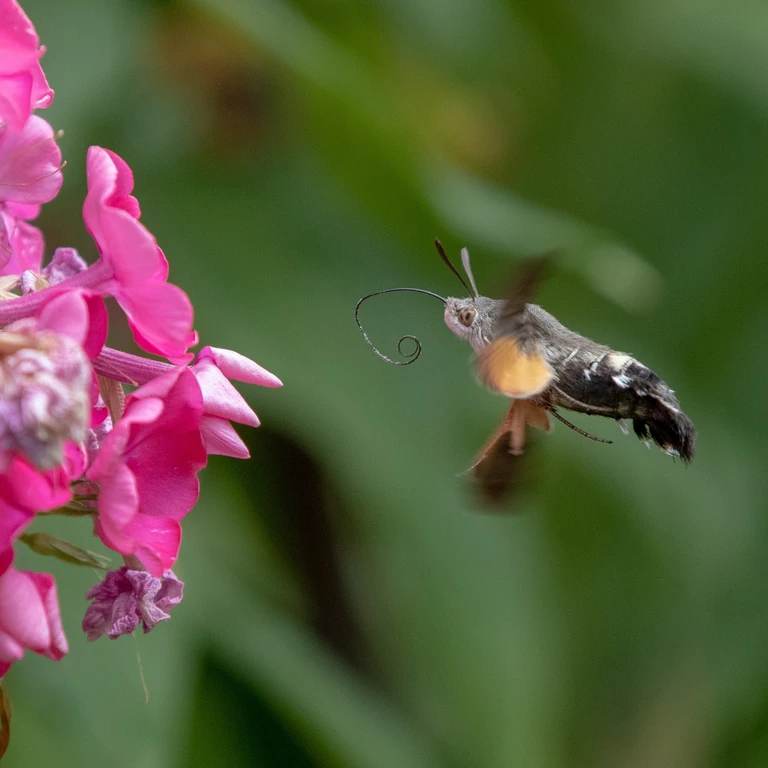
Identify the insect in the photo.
Macroglossum stellatarum
